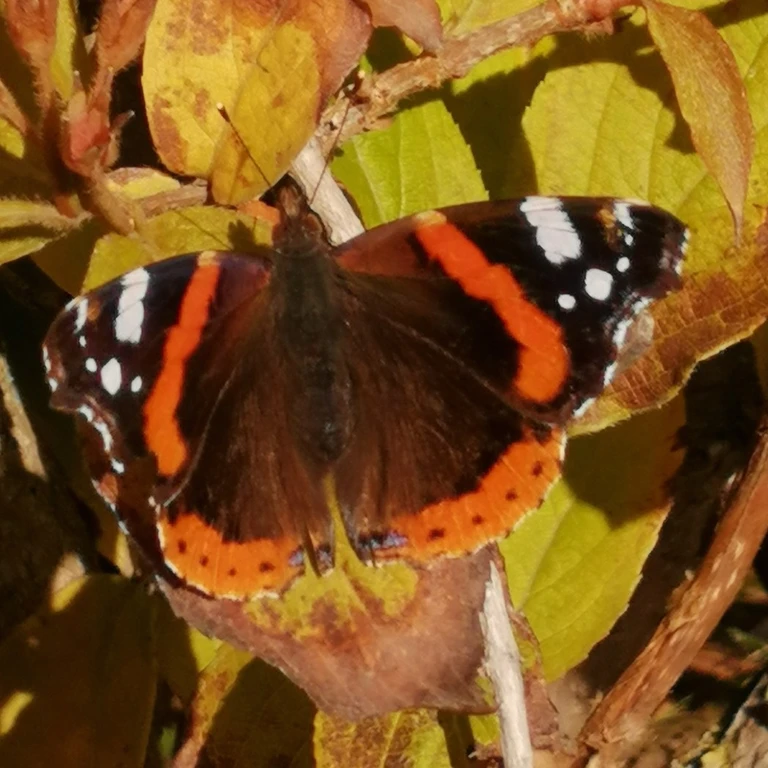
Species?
Vanessa atalanta
